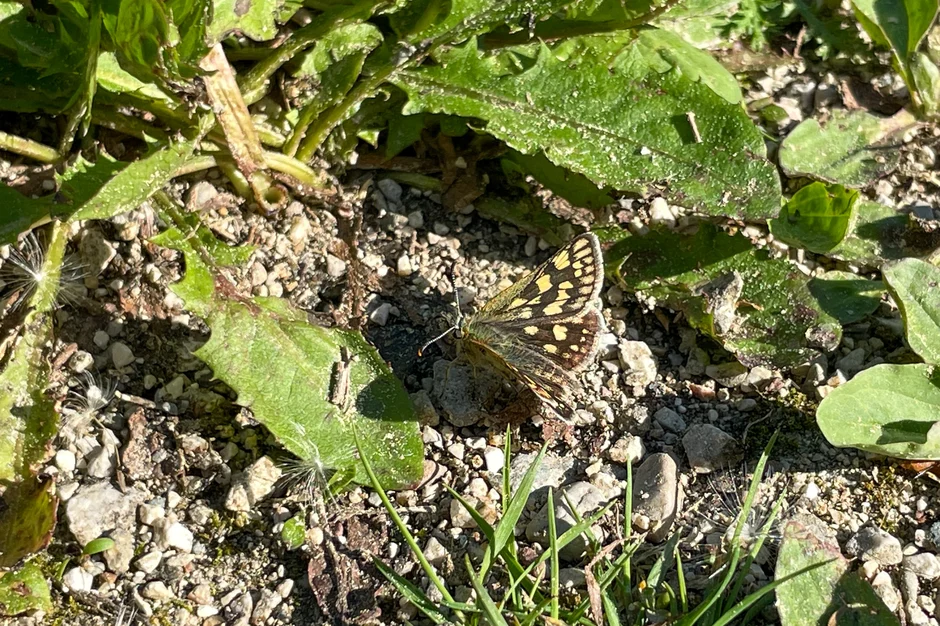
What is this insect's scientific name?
Carterocephalus palaemon
